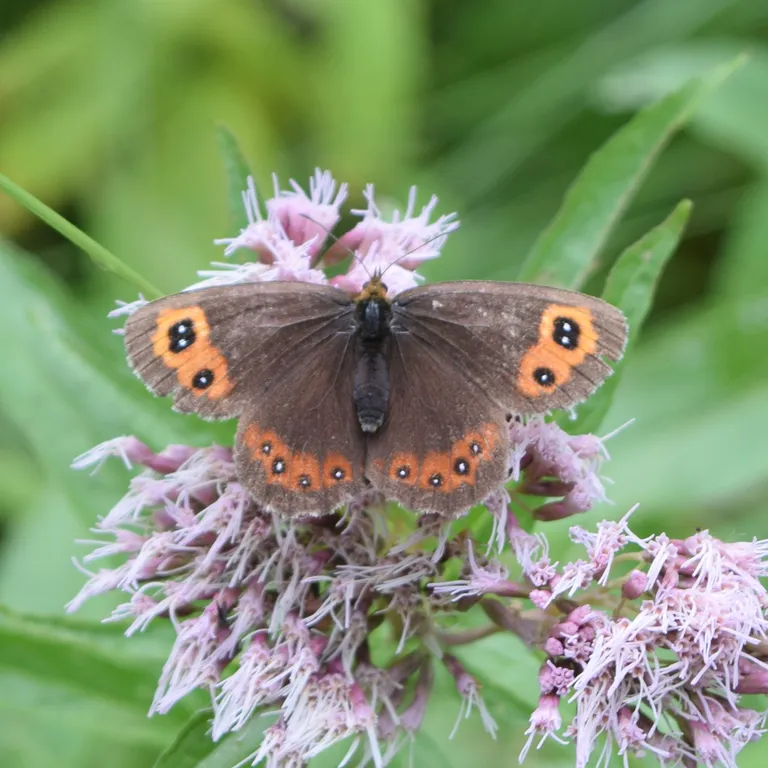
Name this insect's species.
Erebia aethiops
